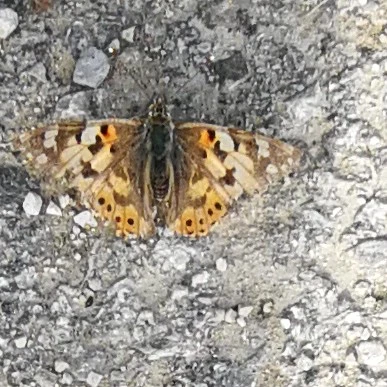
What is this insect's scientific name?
Vanessa cardui
